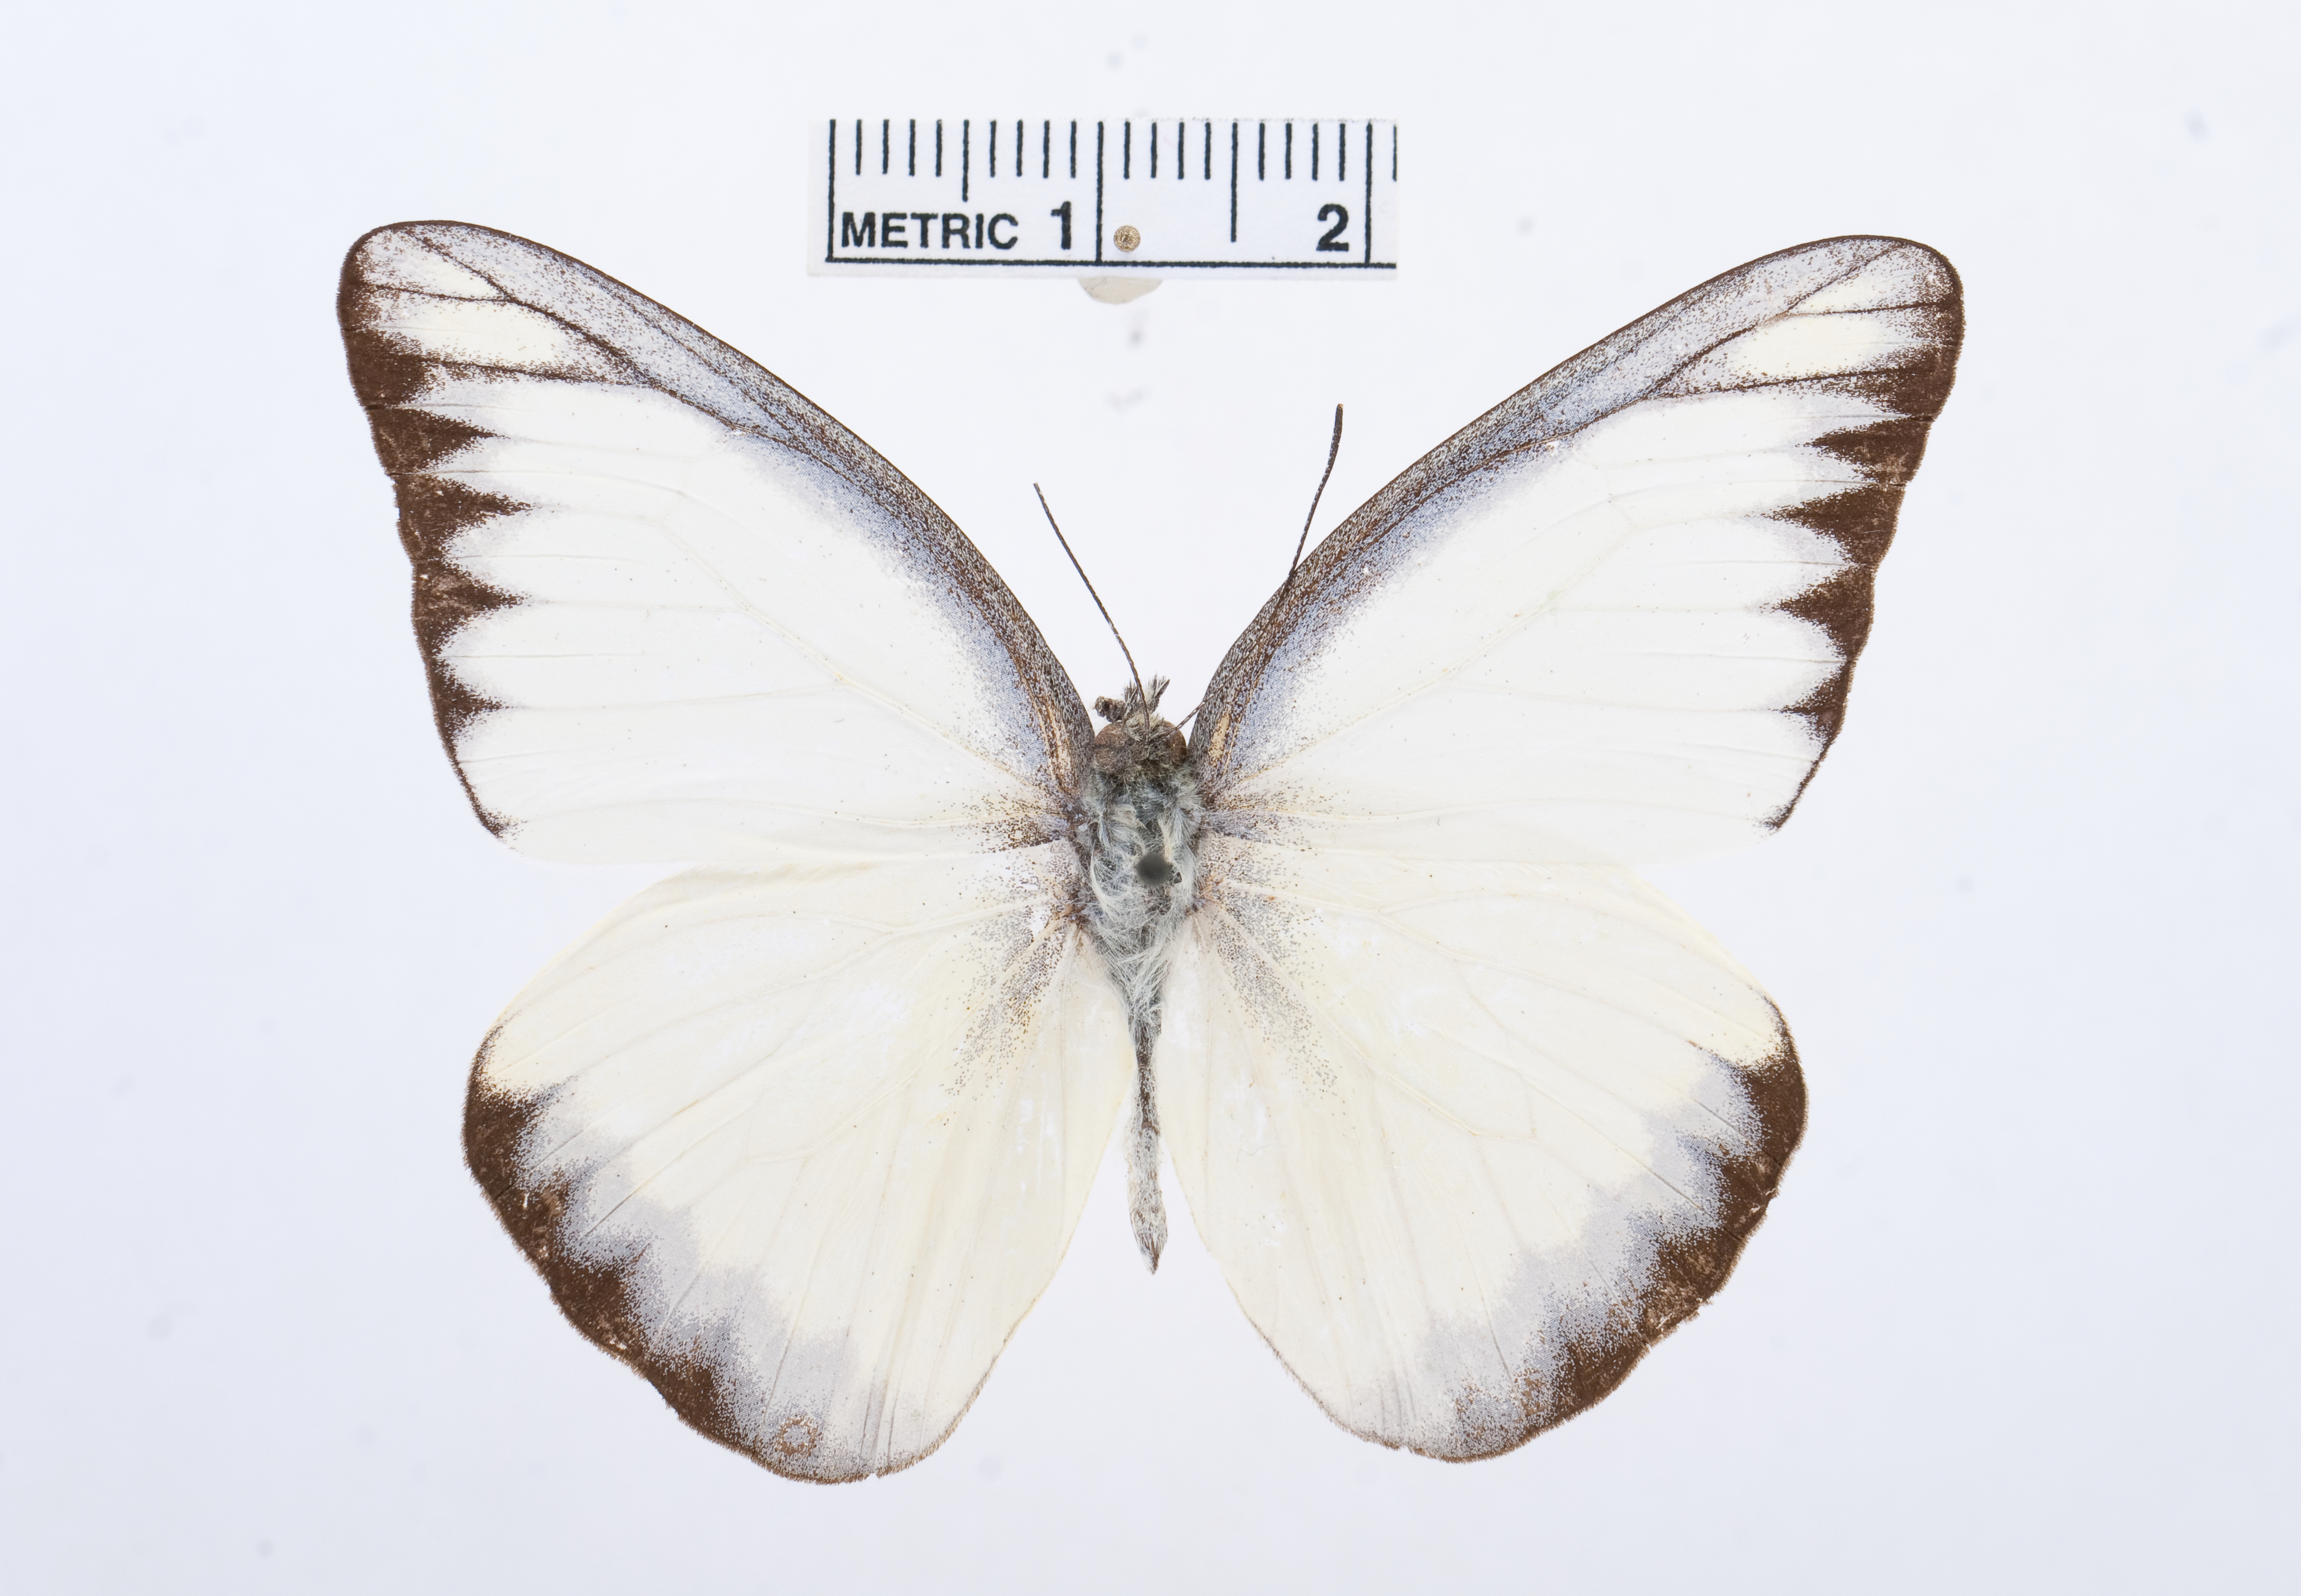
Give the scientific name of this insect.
Appias lyncida
